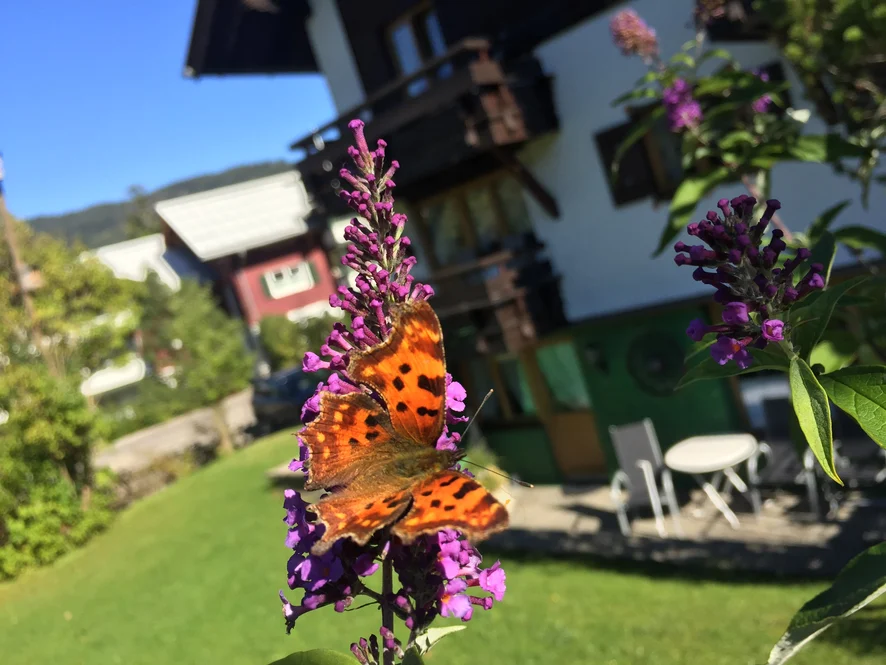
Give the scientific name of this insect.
Polygonia c-album
